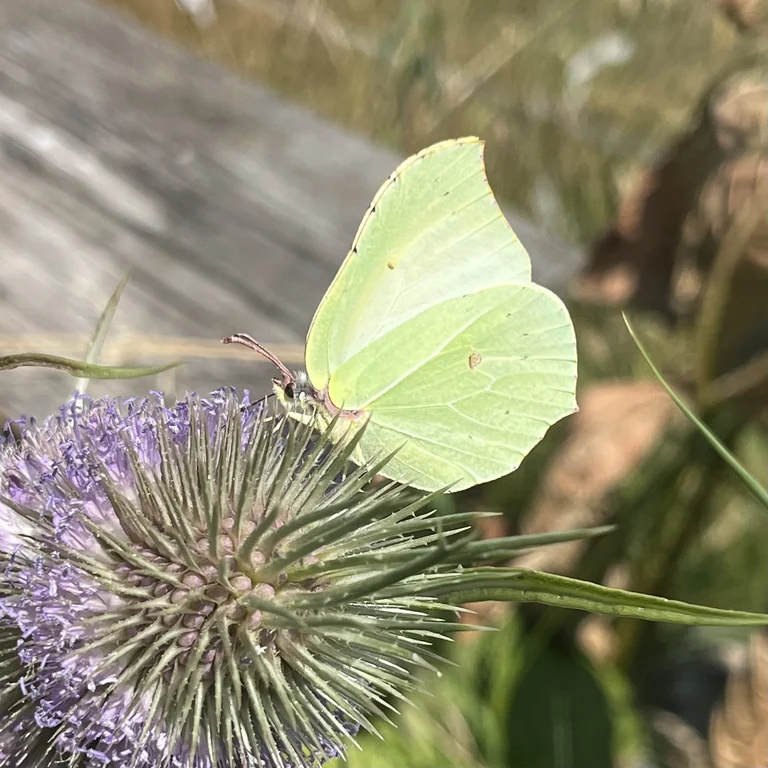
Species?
Gonepteryx rhamni
